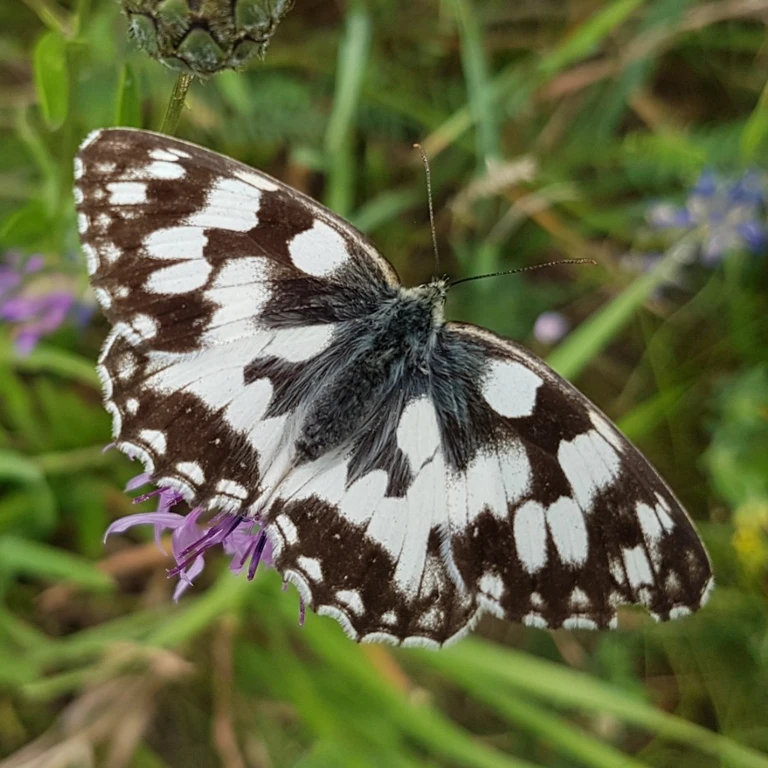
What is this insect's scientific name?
Melanargia galathea
